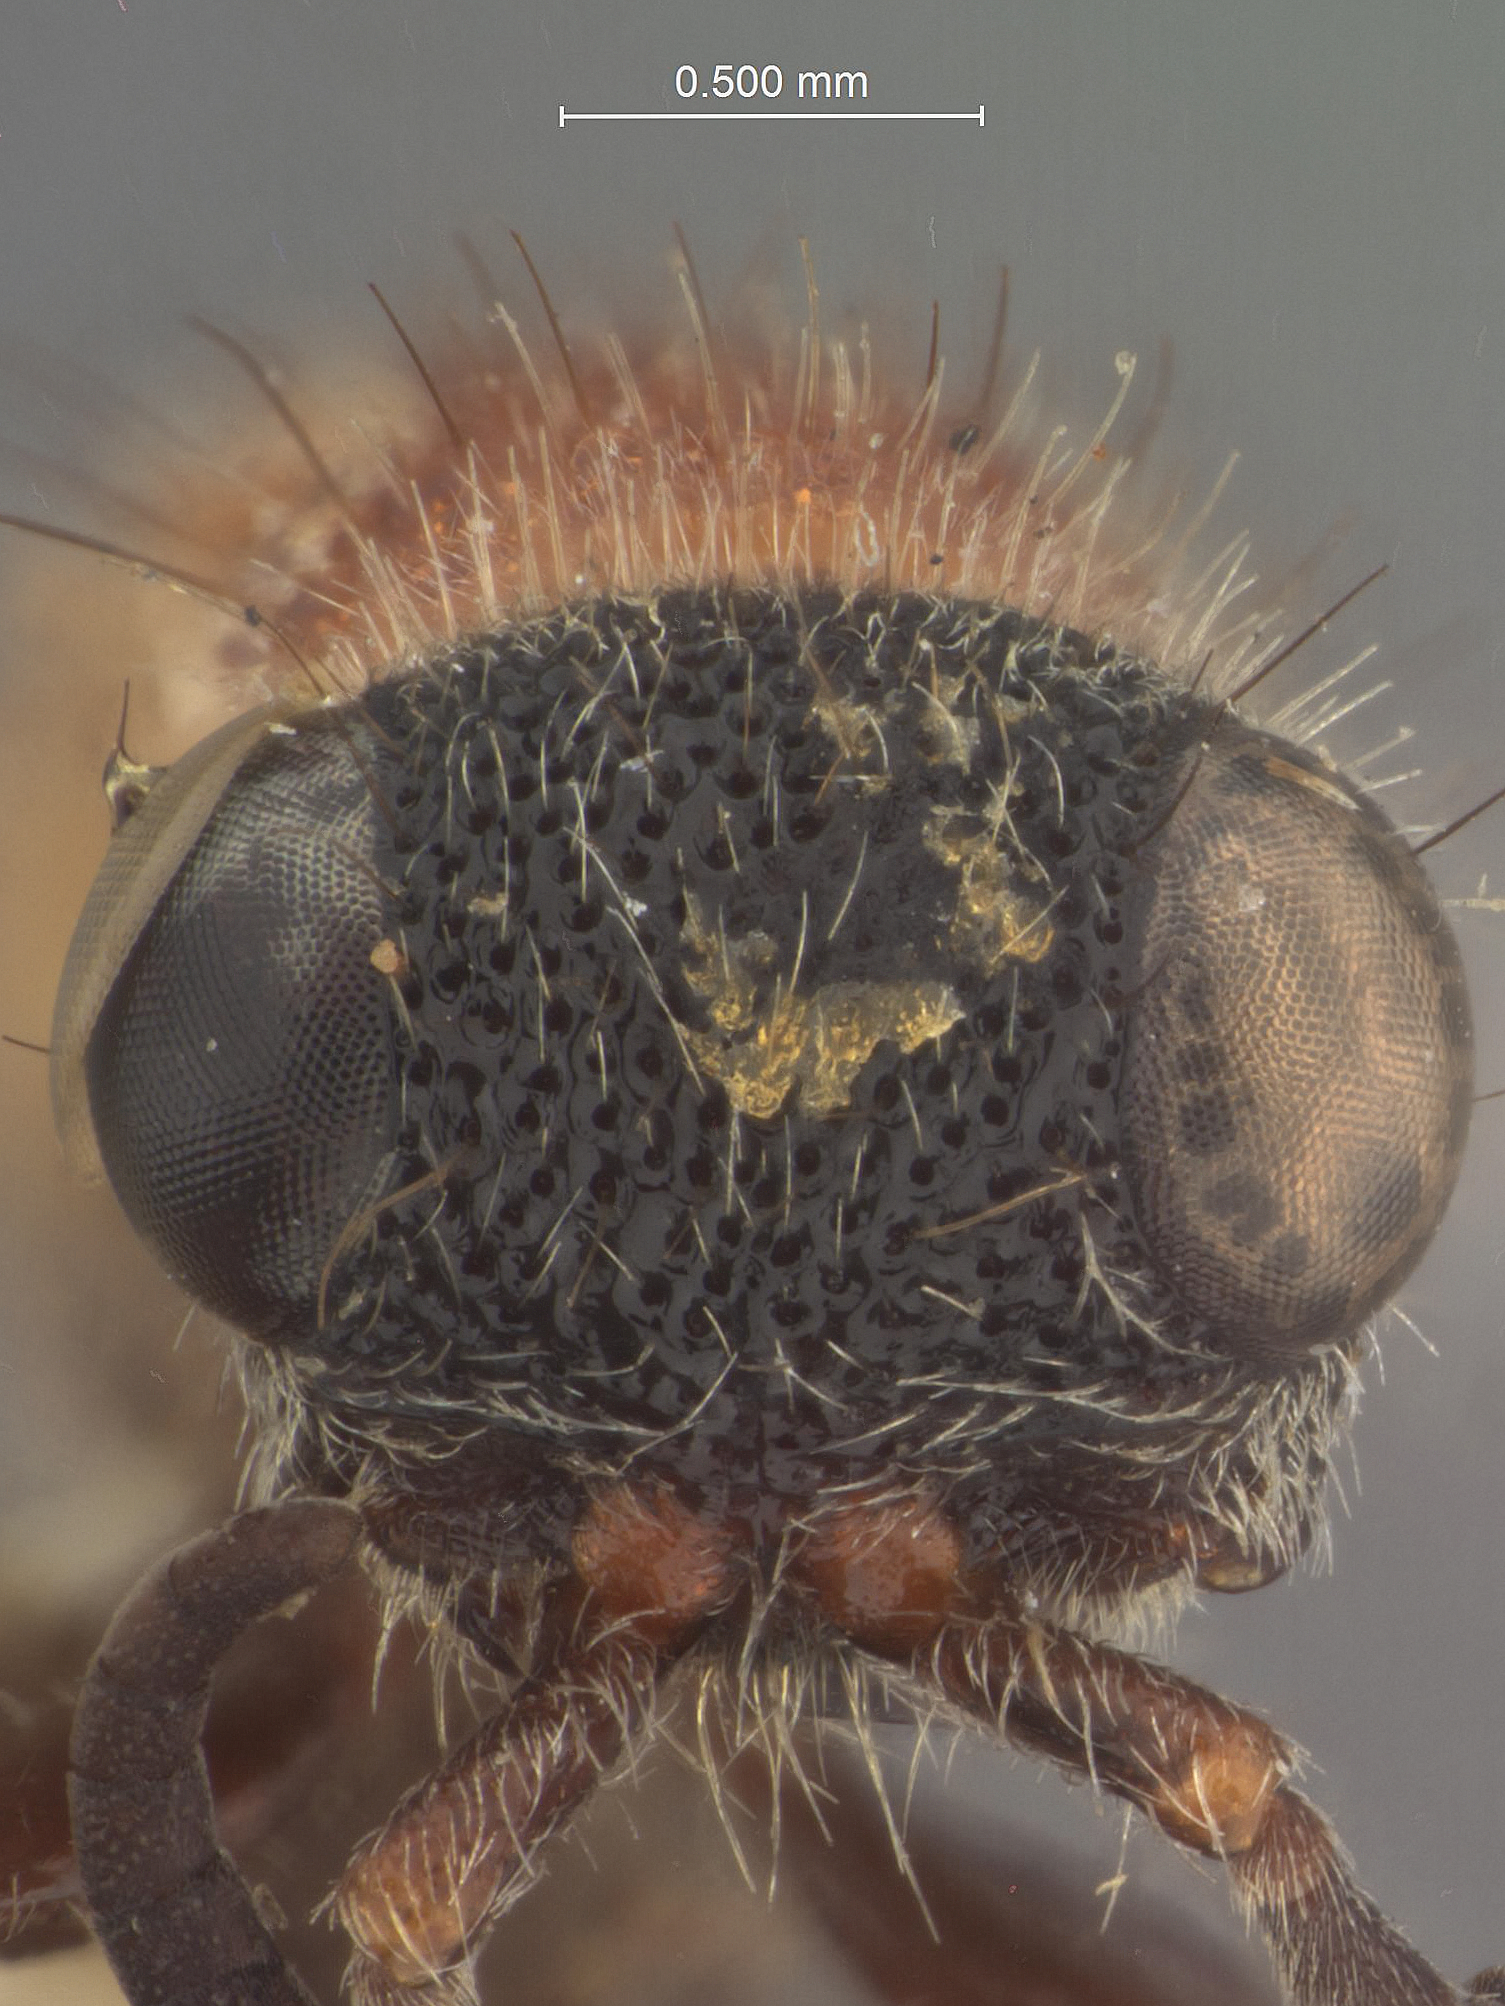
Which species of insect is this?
Timulla herse
